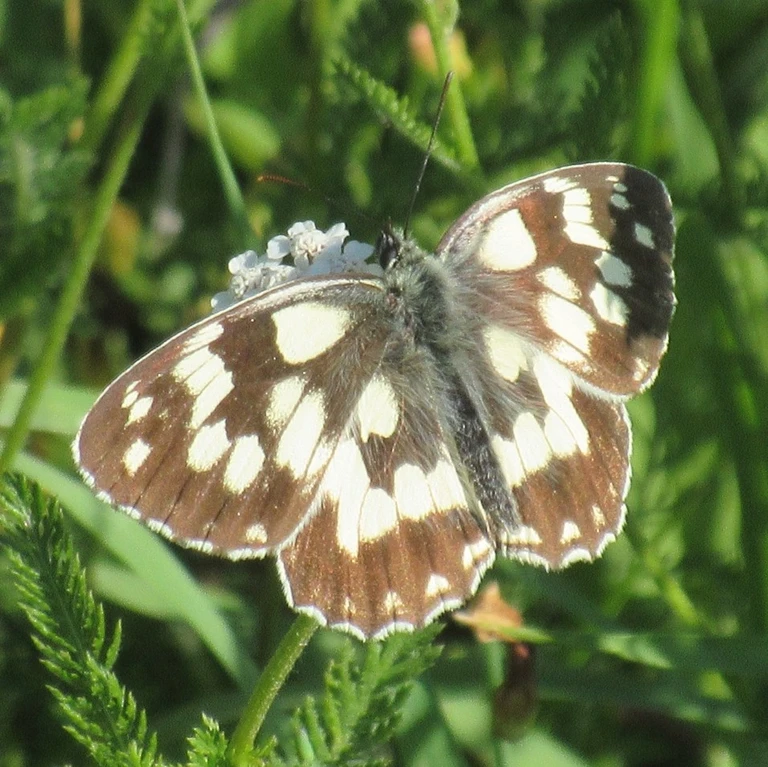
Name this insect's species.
Melanargia galathea
